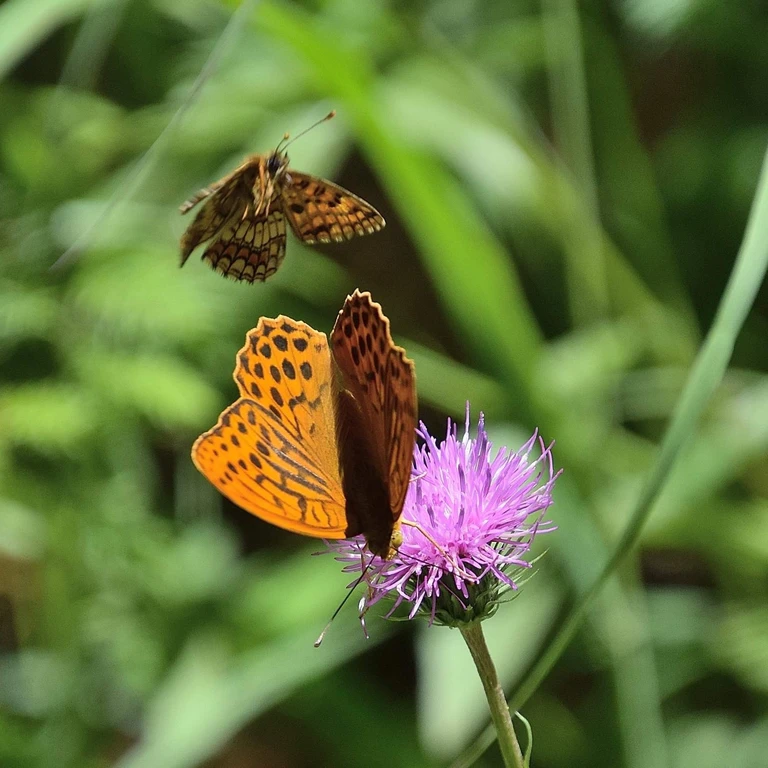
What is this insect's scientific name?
Argynnis paphia
